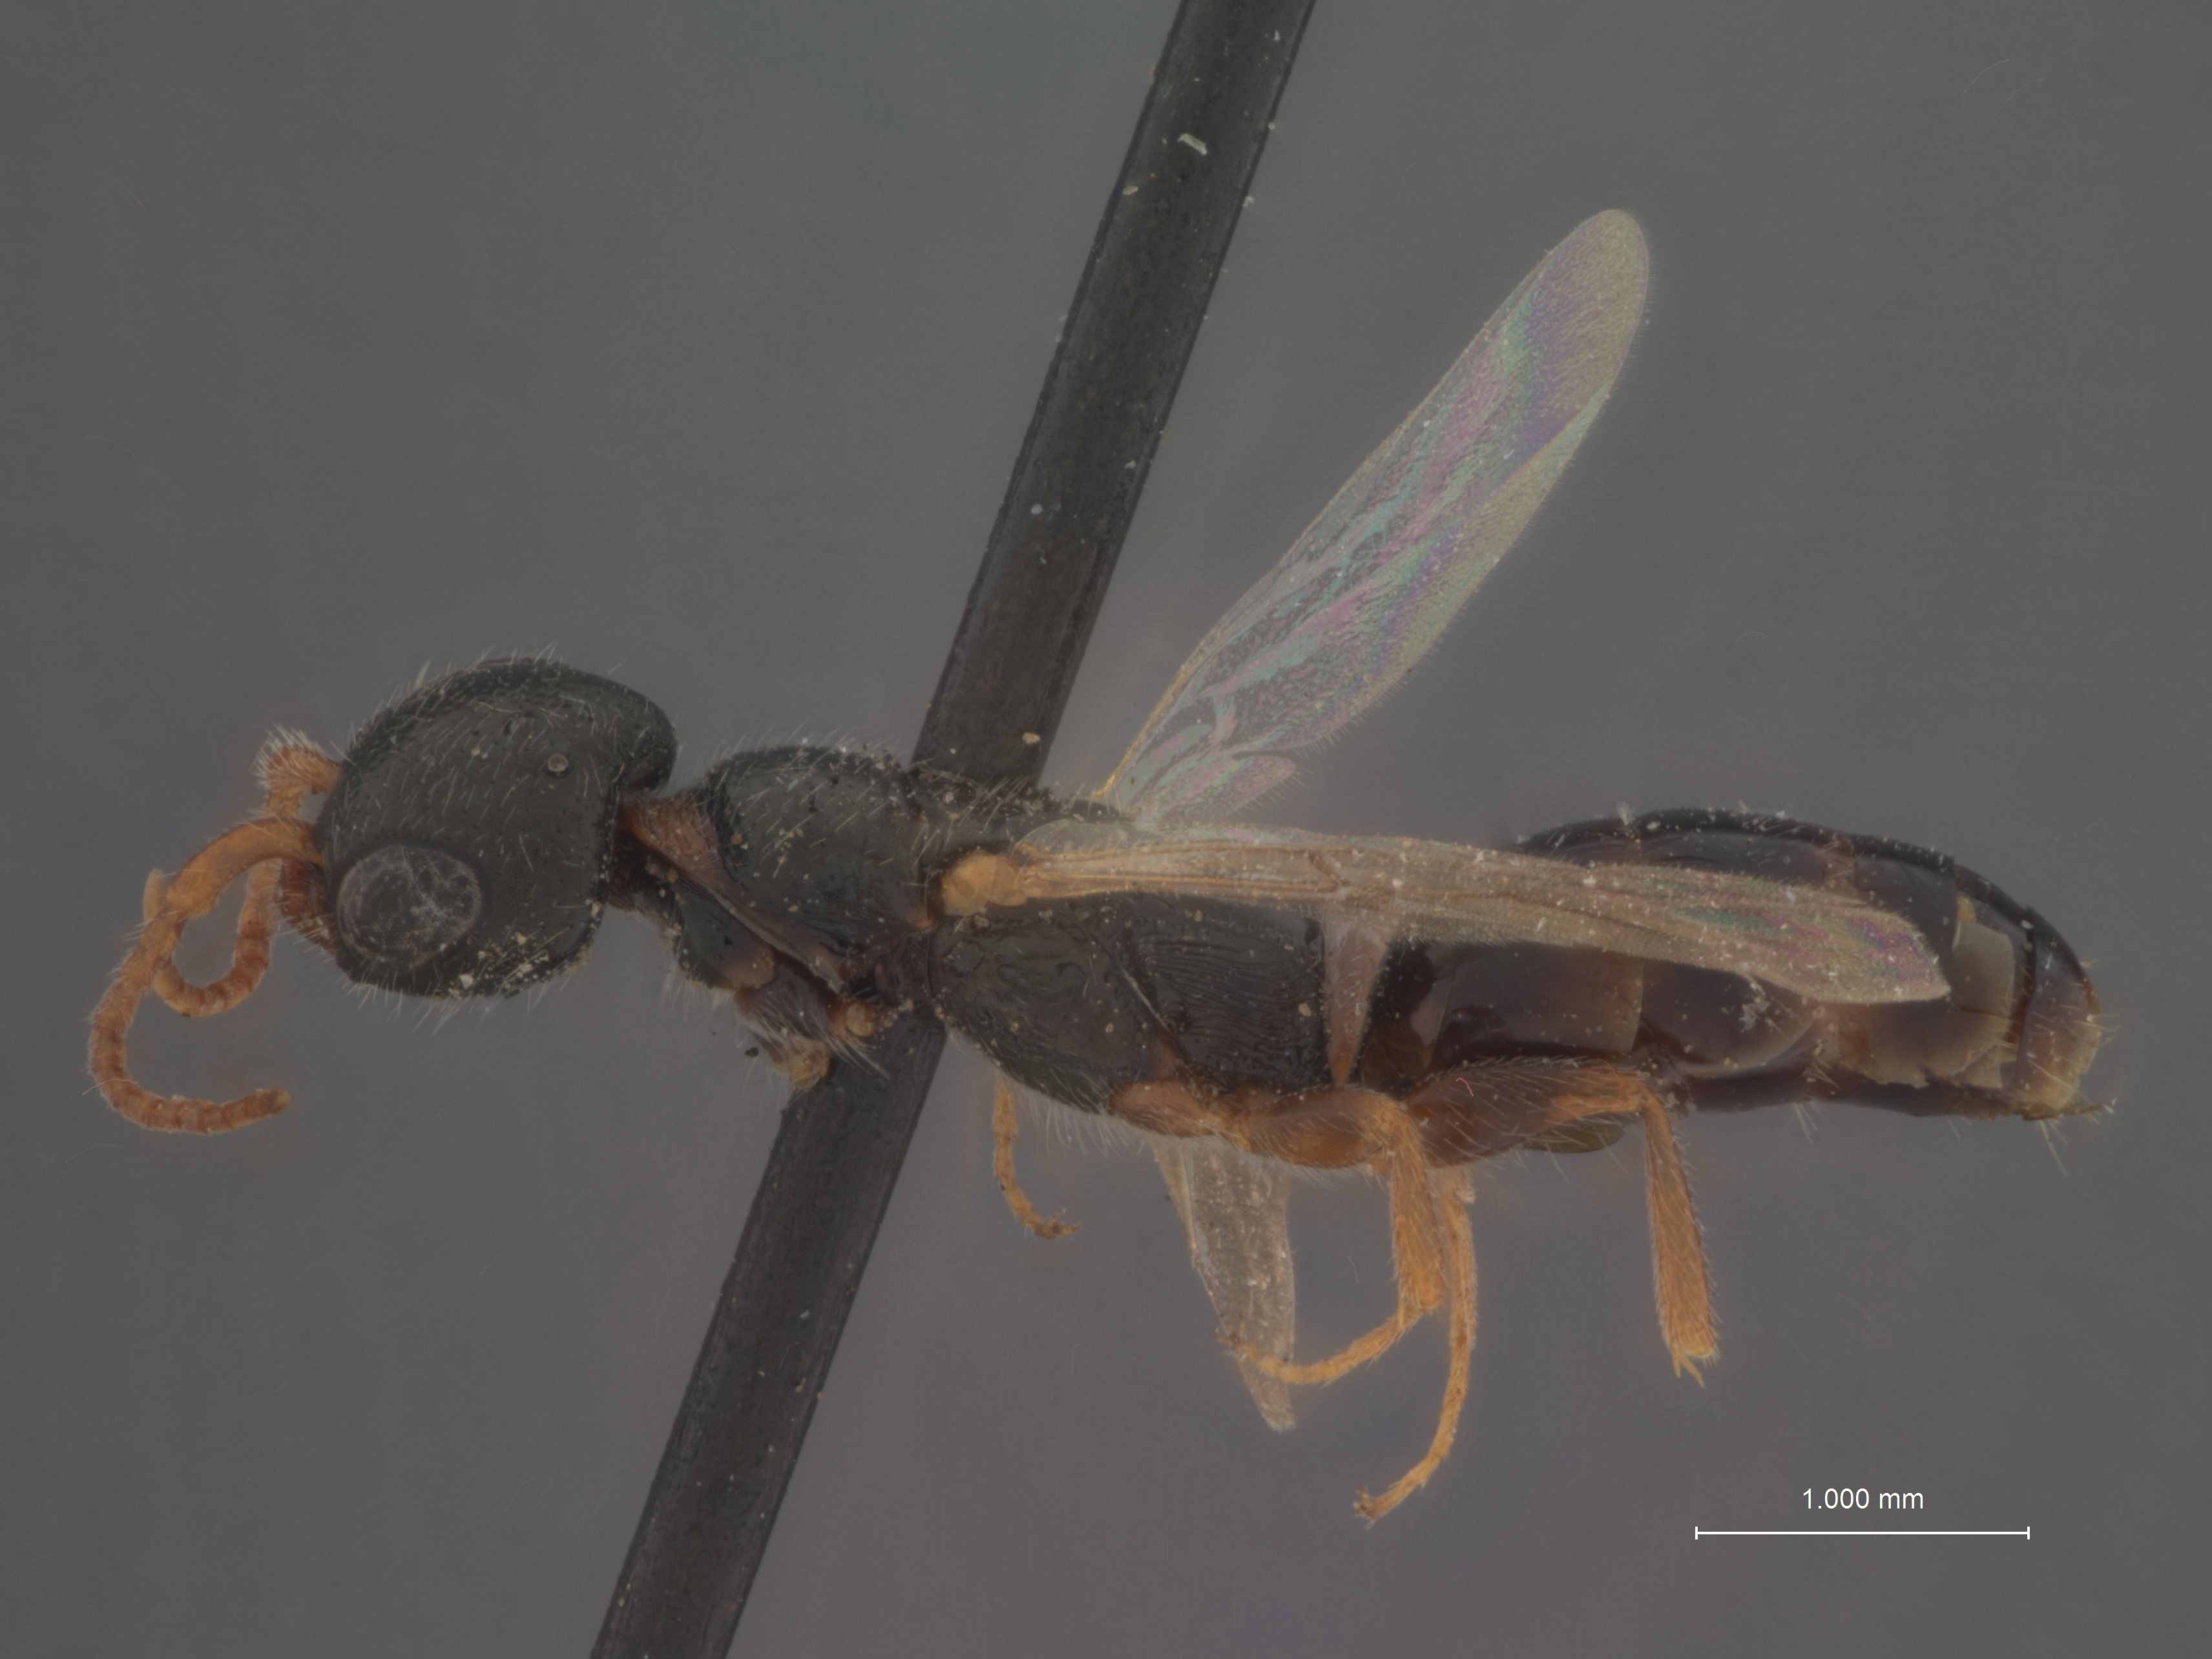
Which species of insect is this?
Rhabdepyris werneri
